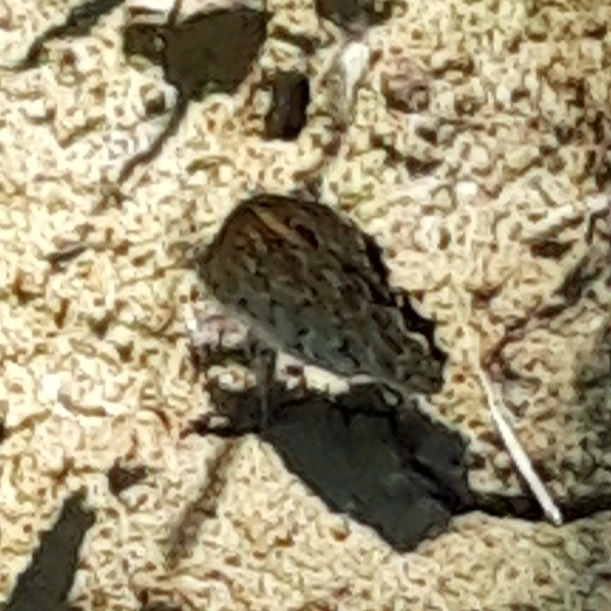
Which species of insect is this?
Lasiommata megera (also Pararge megera)
